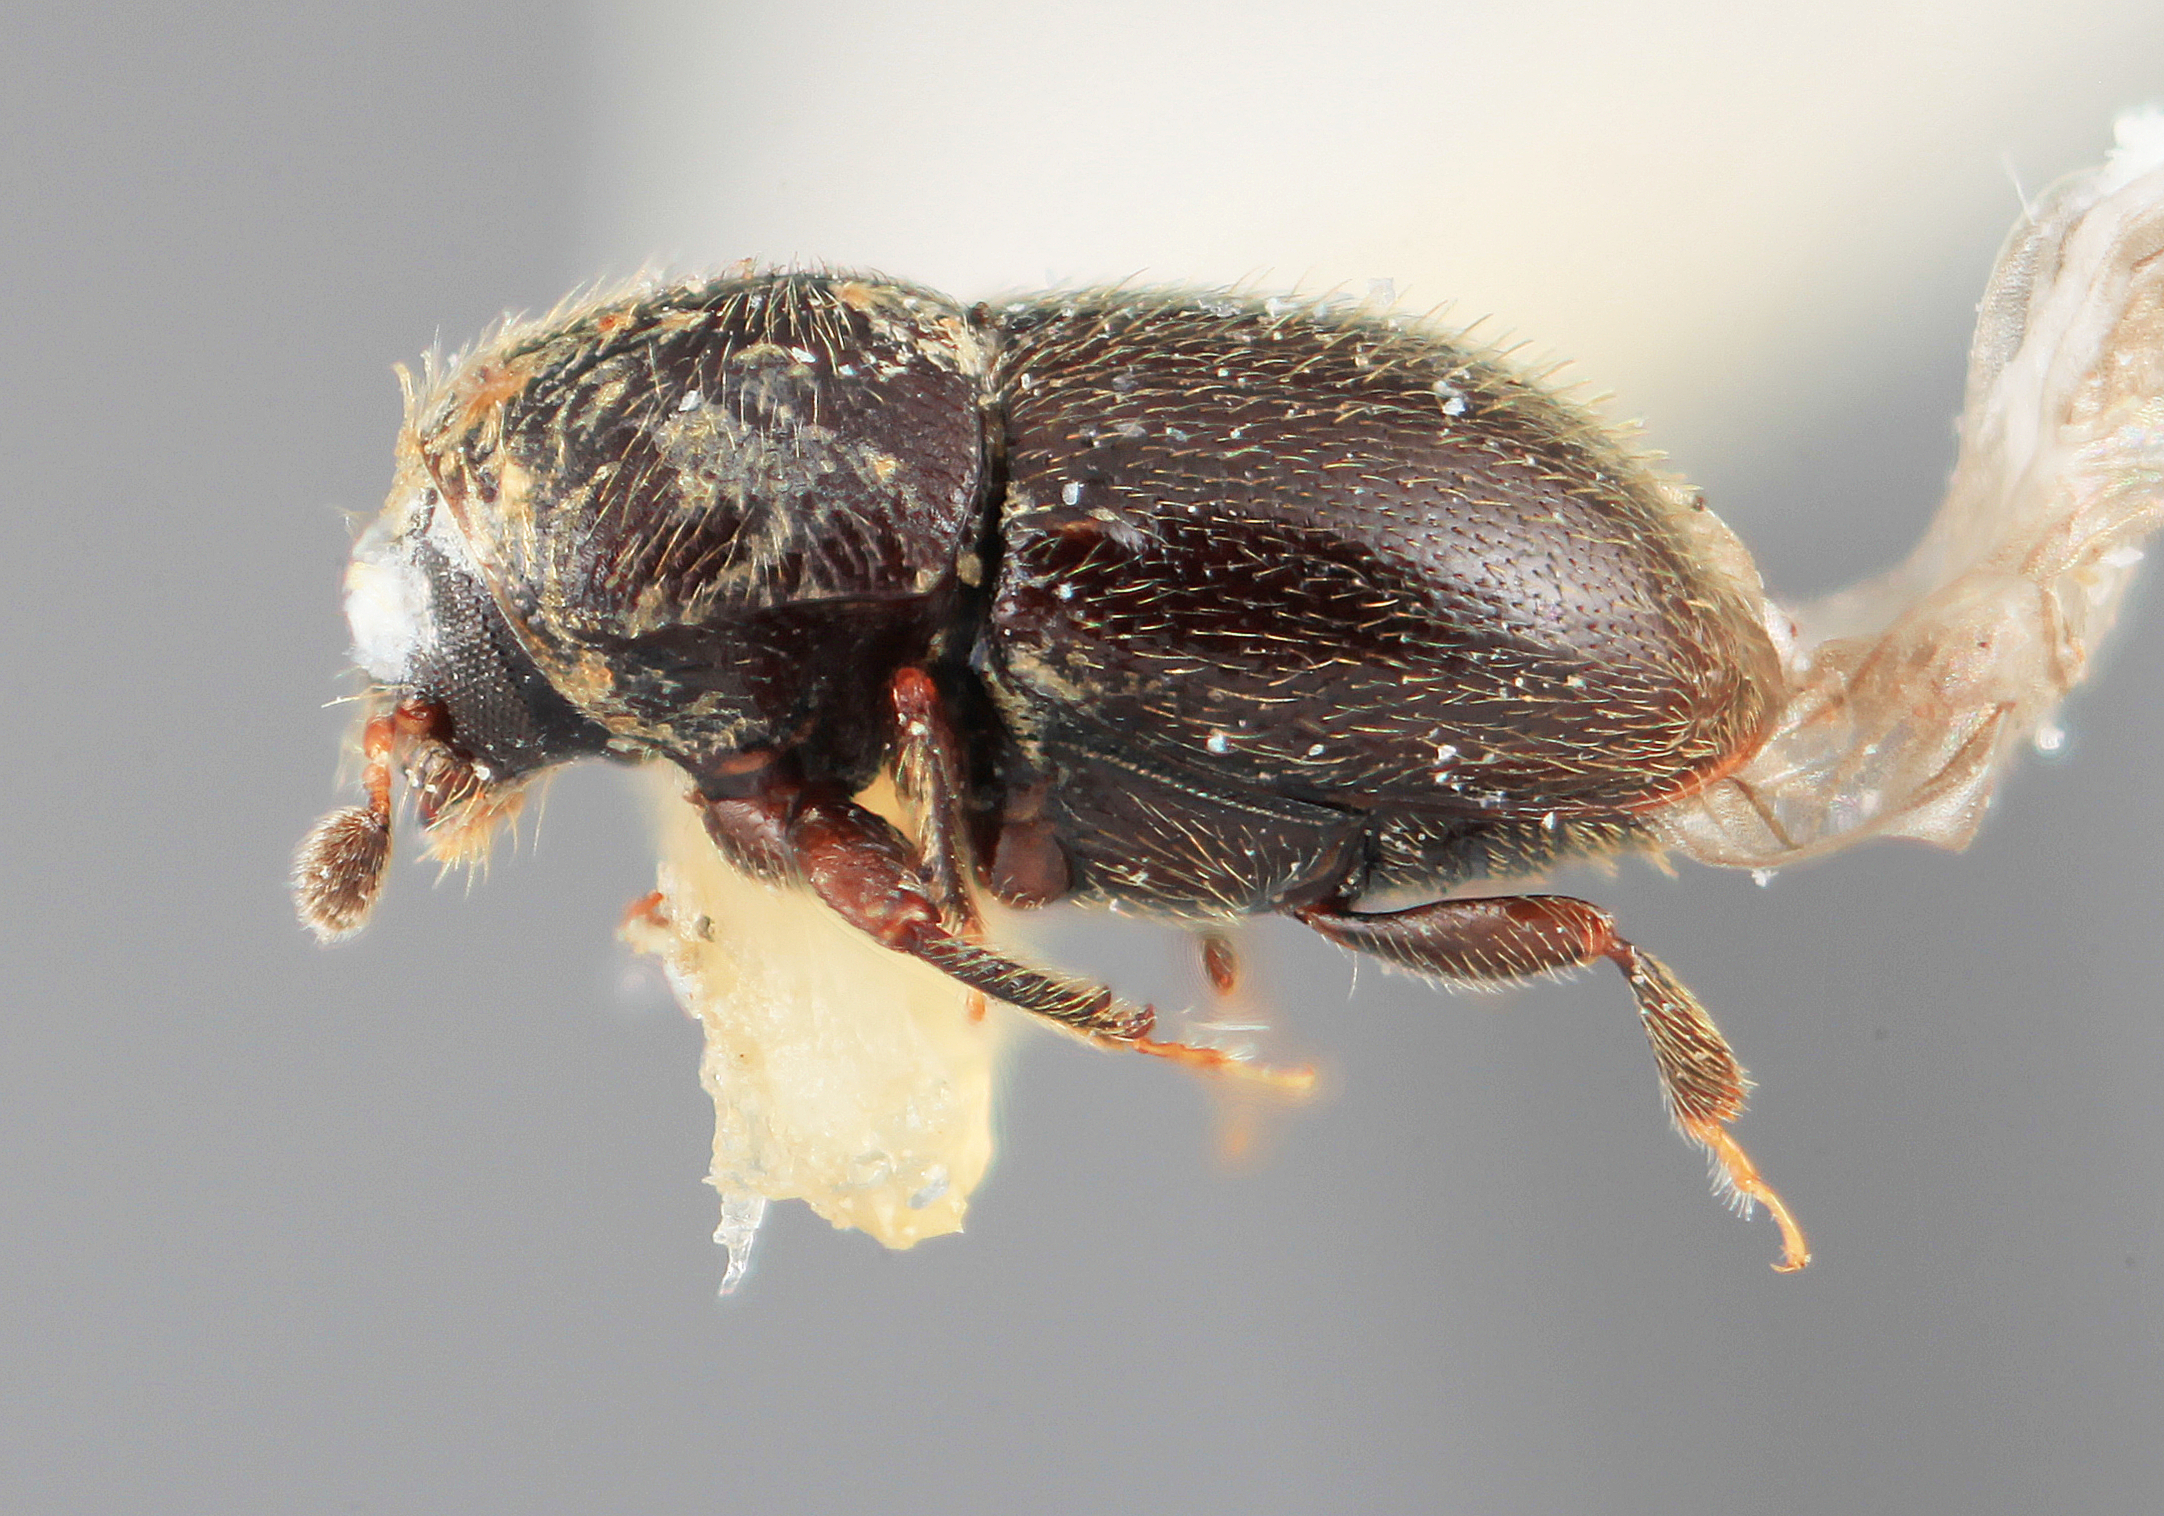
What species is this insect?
Scolytodes hirsutus
